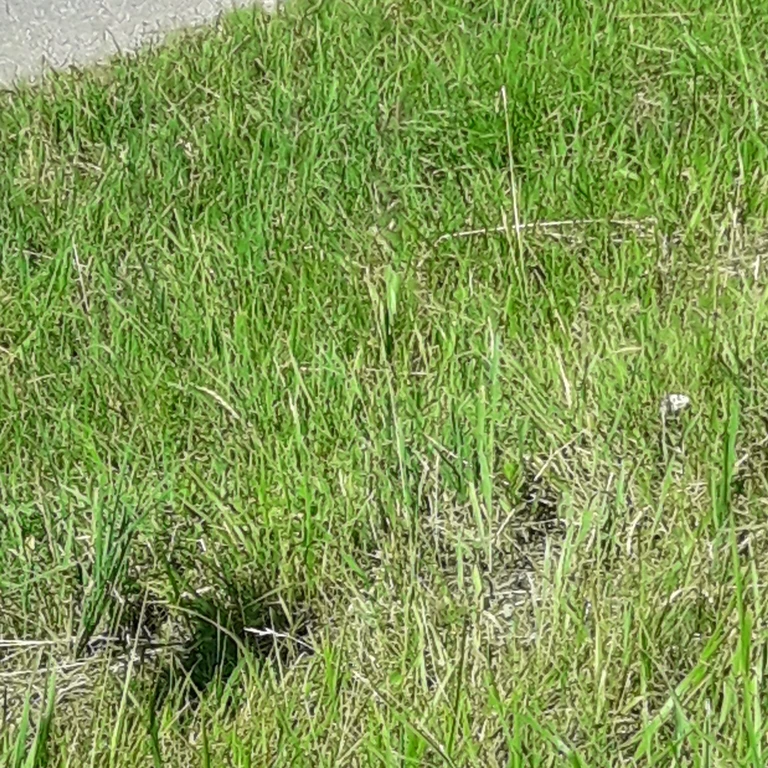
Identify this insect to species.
Melanargia galathea
